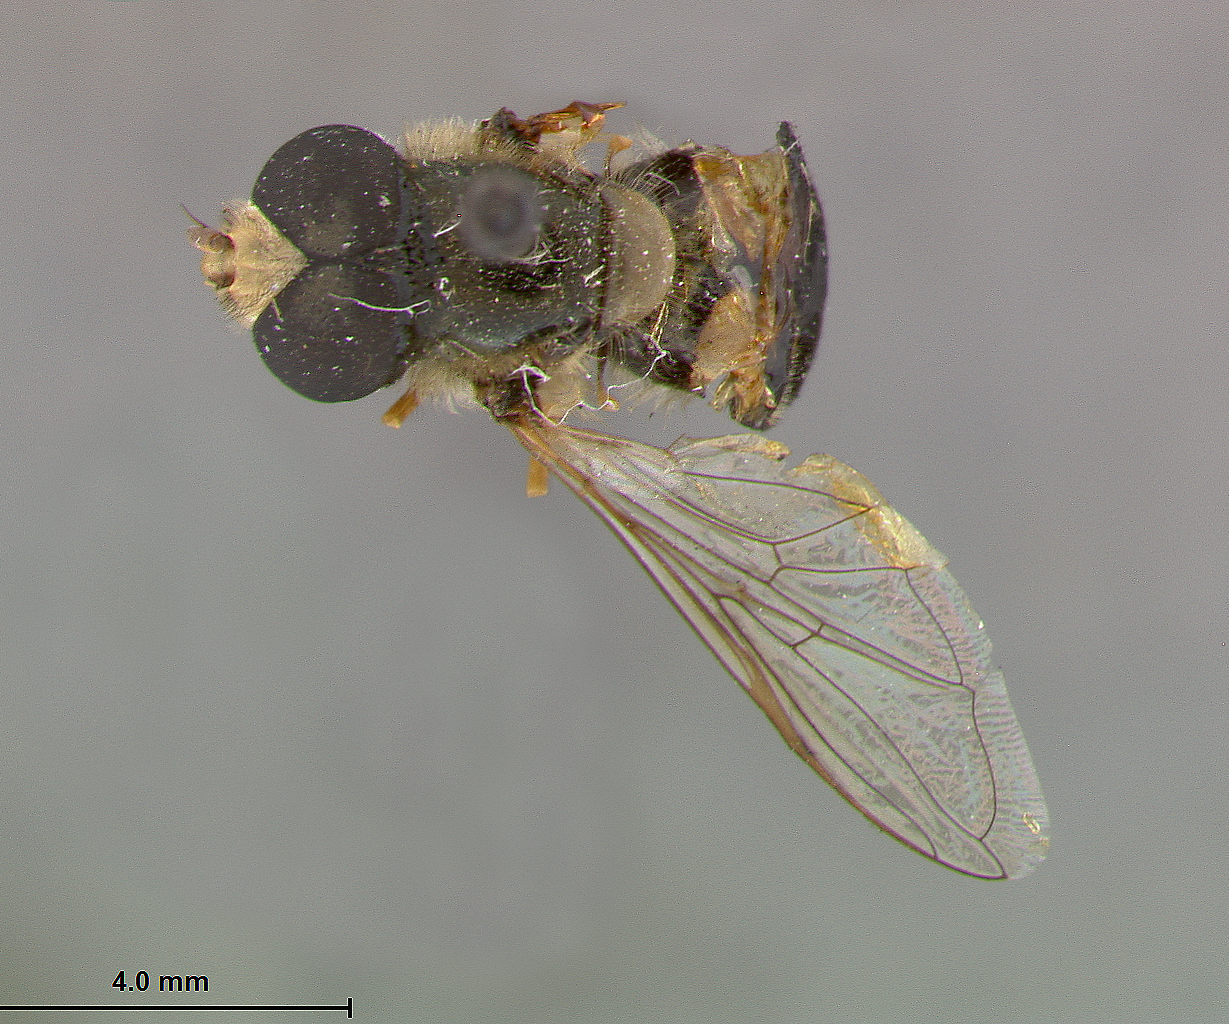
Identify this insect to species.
Syrphus ruficauda
